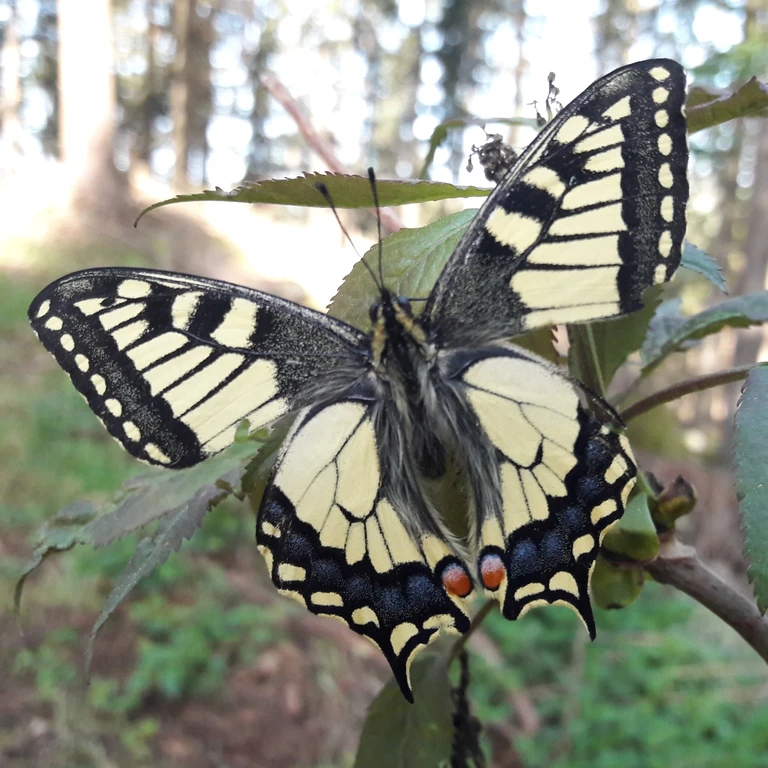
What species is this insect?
Papilio machaon
